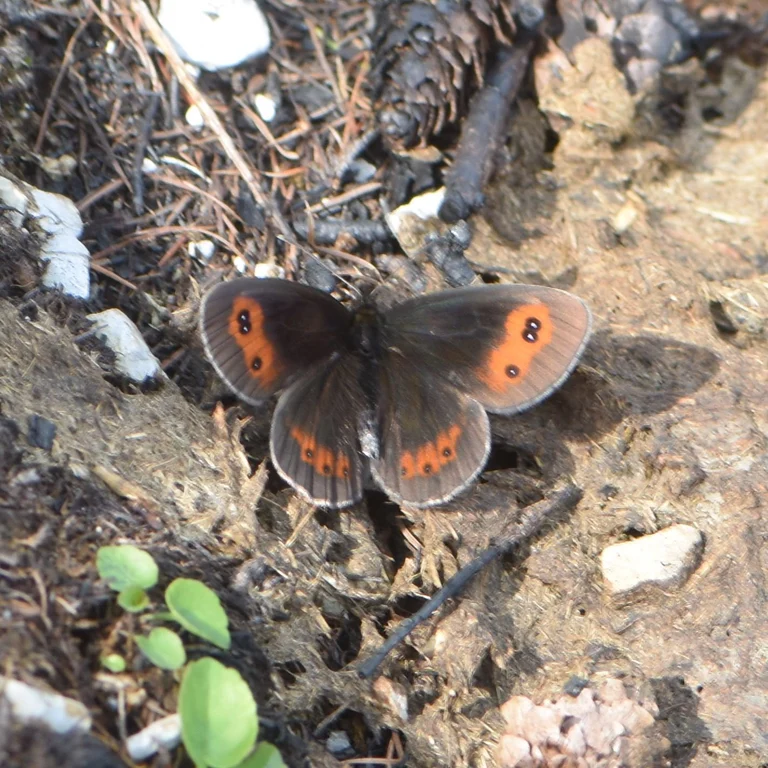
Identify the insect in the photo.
Erebia aethiops
